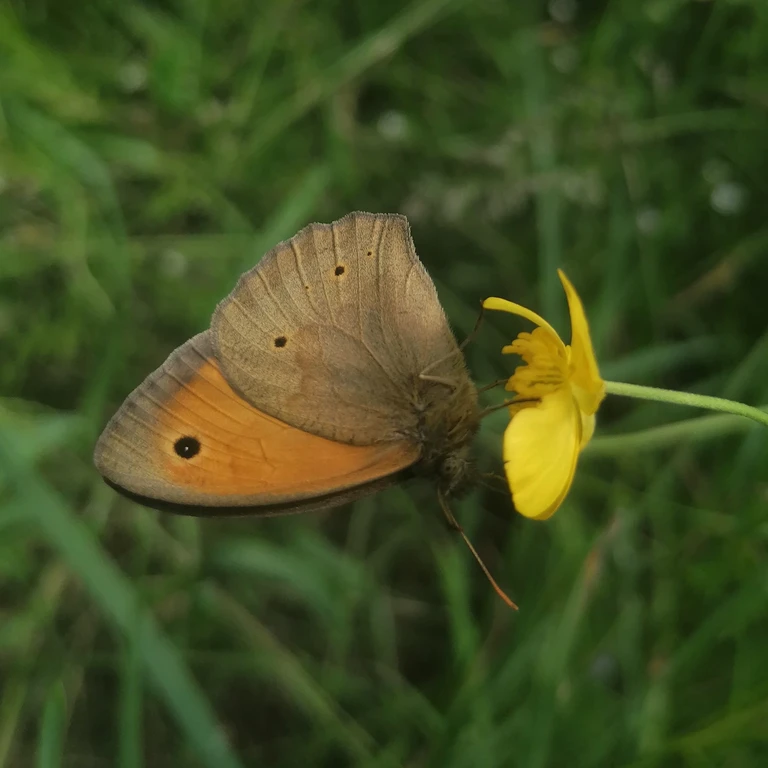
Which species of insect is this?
Maniola jurtina
